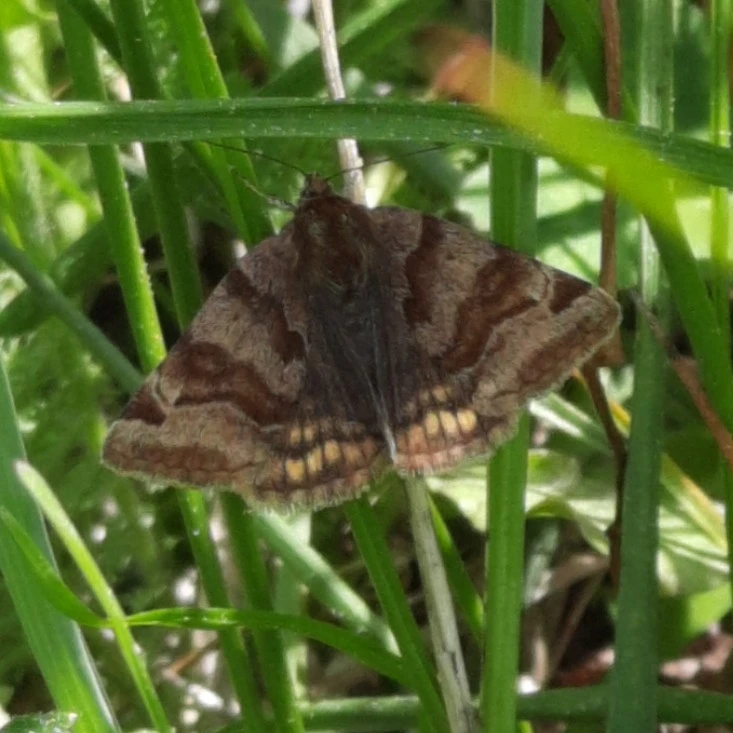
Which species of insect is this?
Euclidia glyphica
